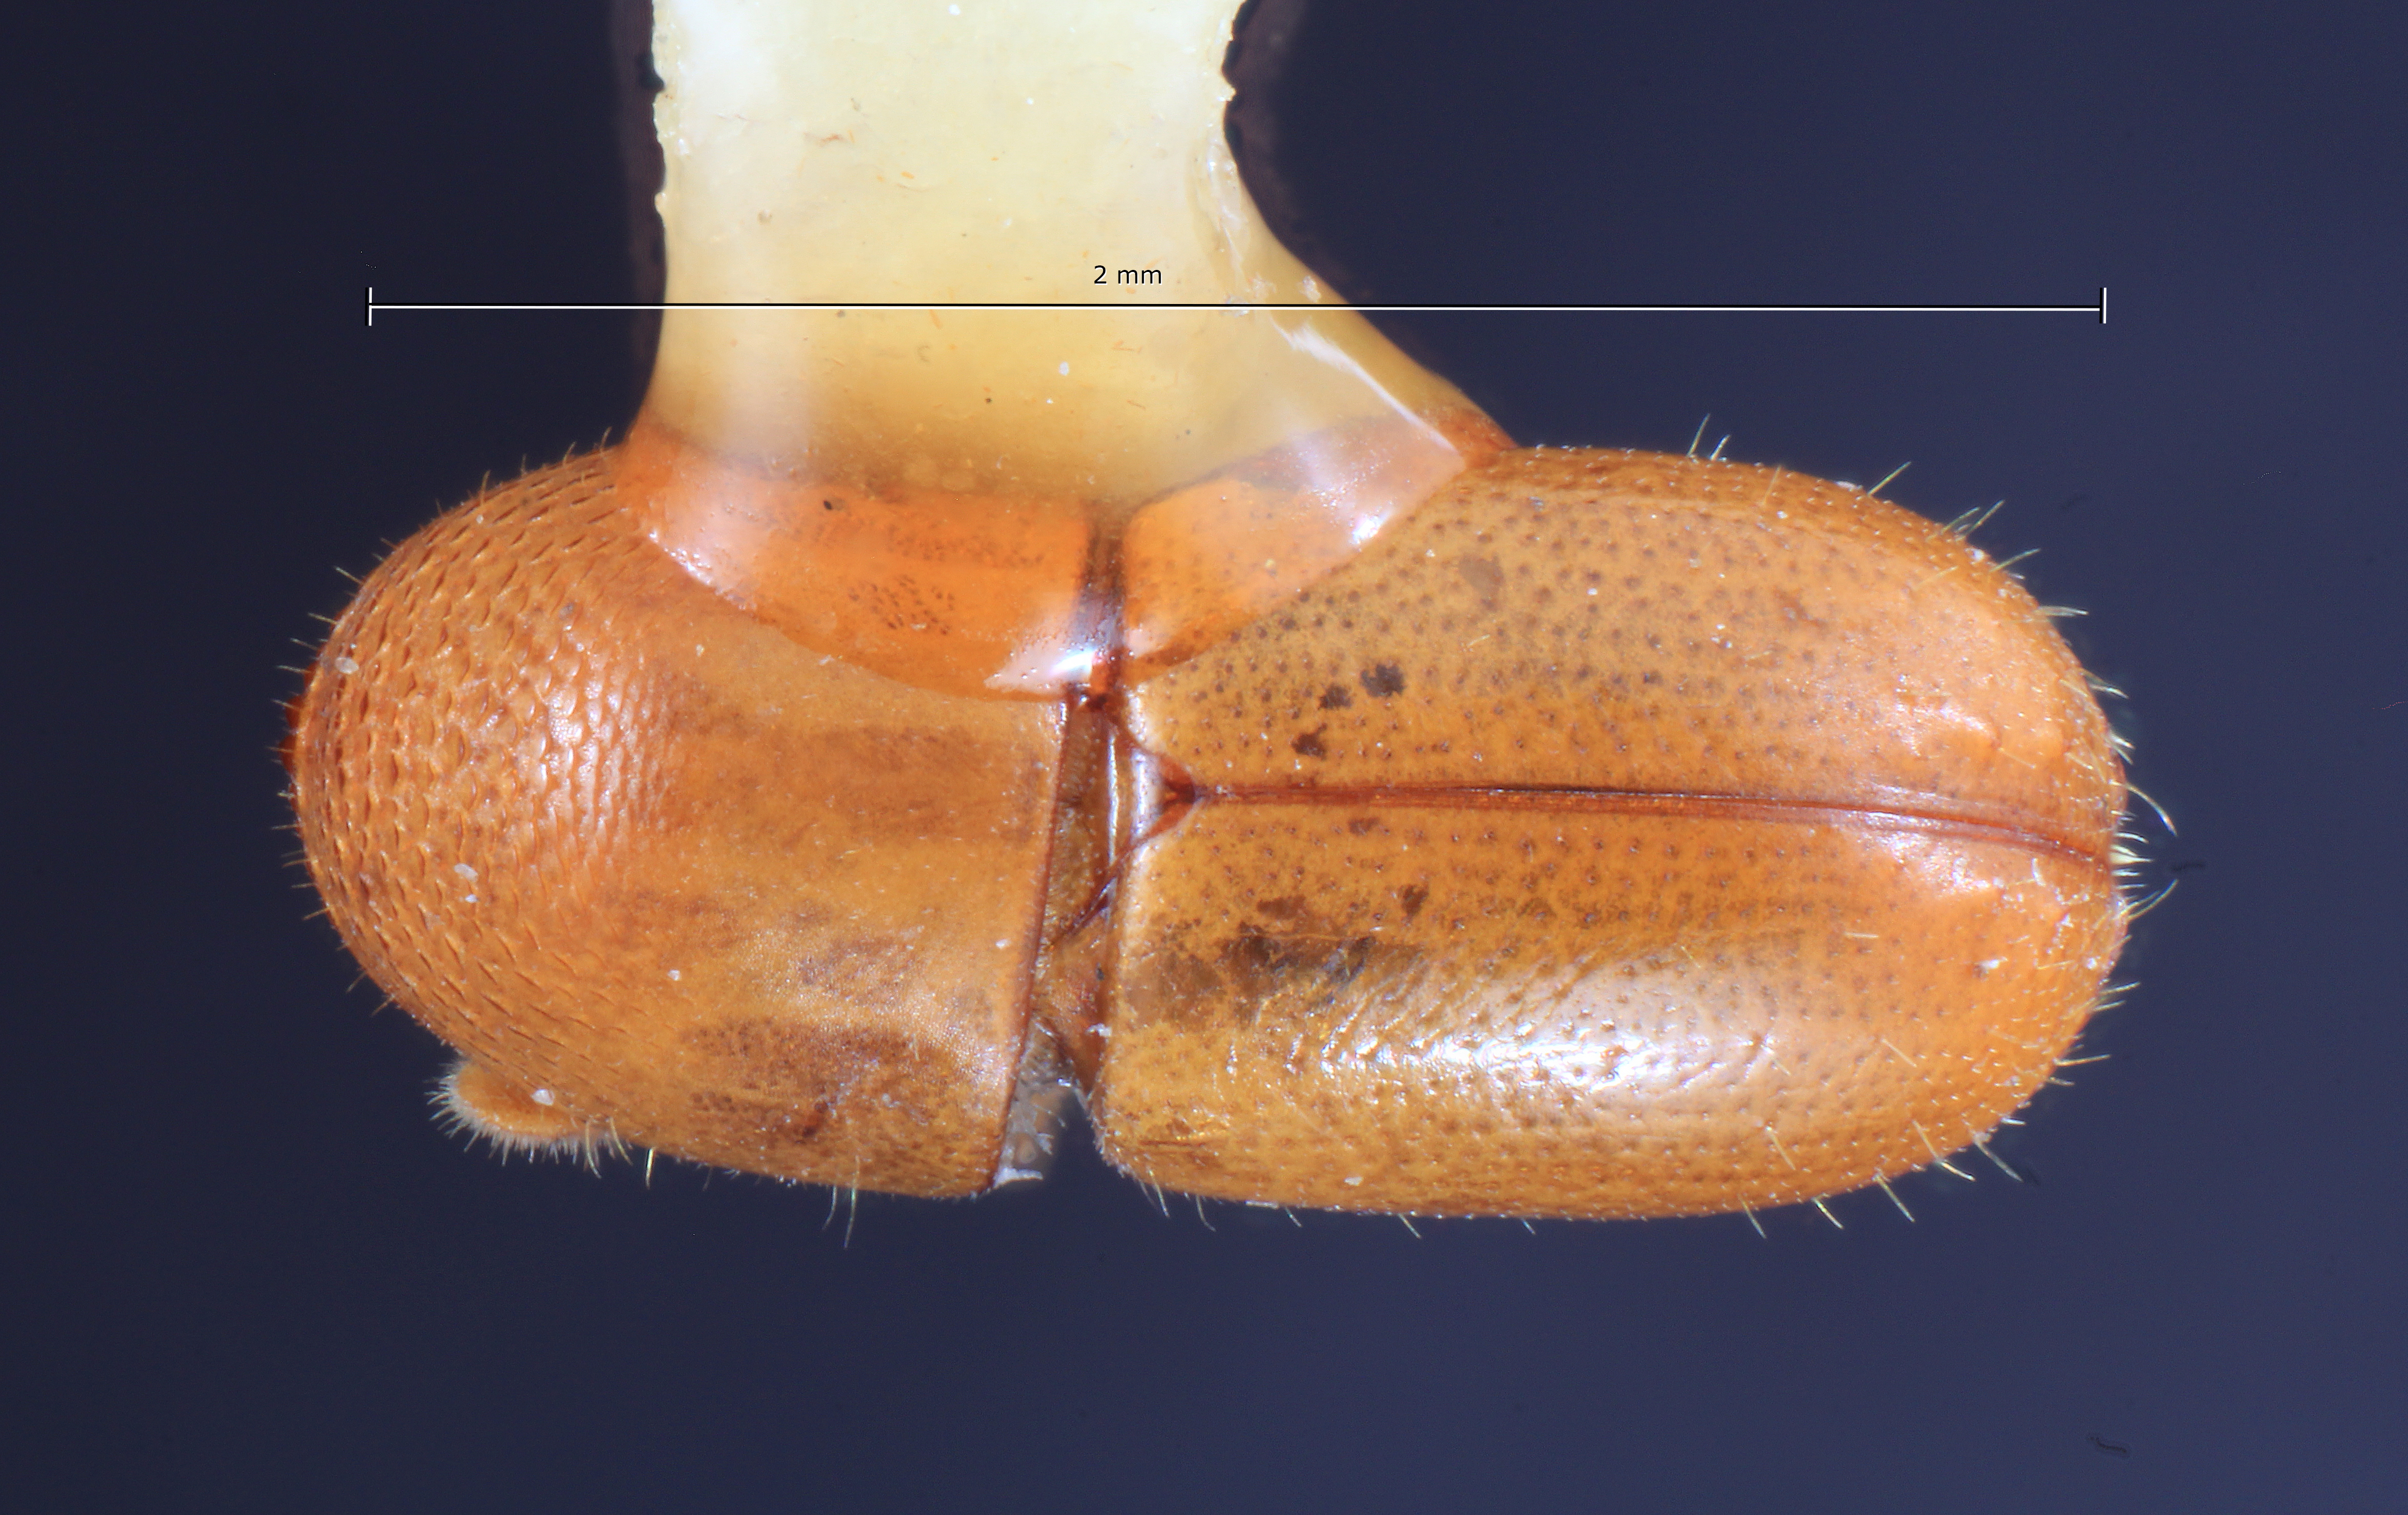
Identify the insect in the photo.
Corthylocurus cincinnatus
